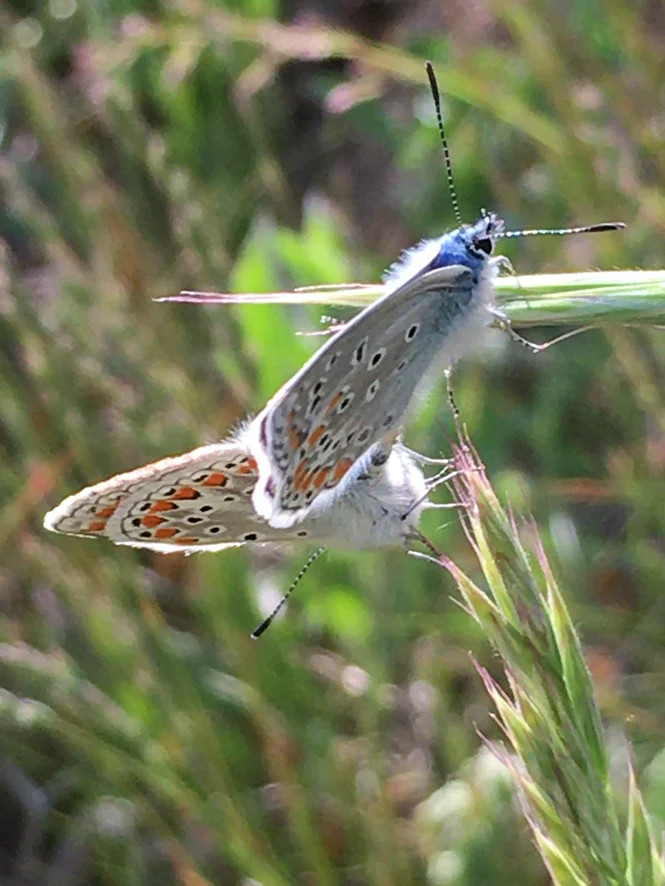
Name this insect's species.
Polyommatus thersites
